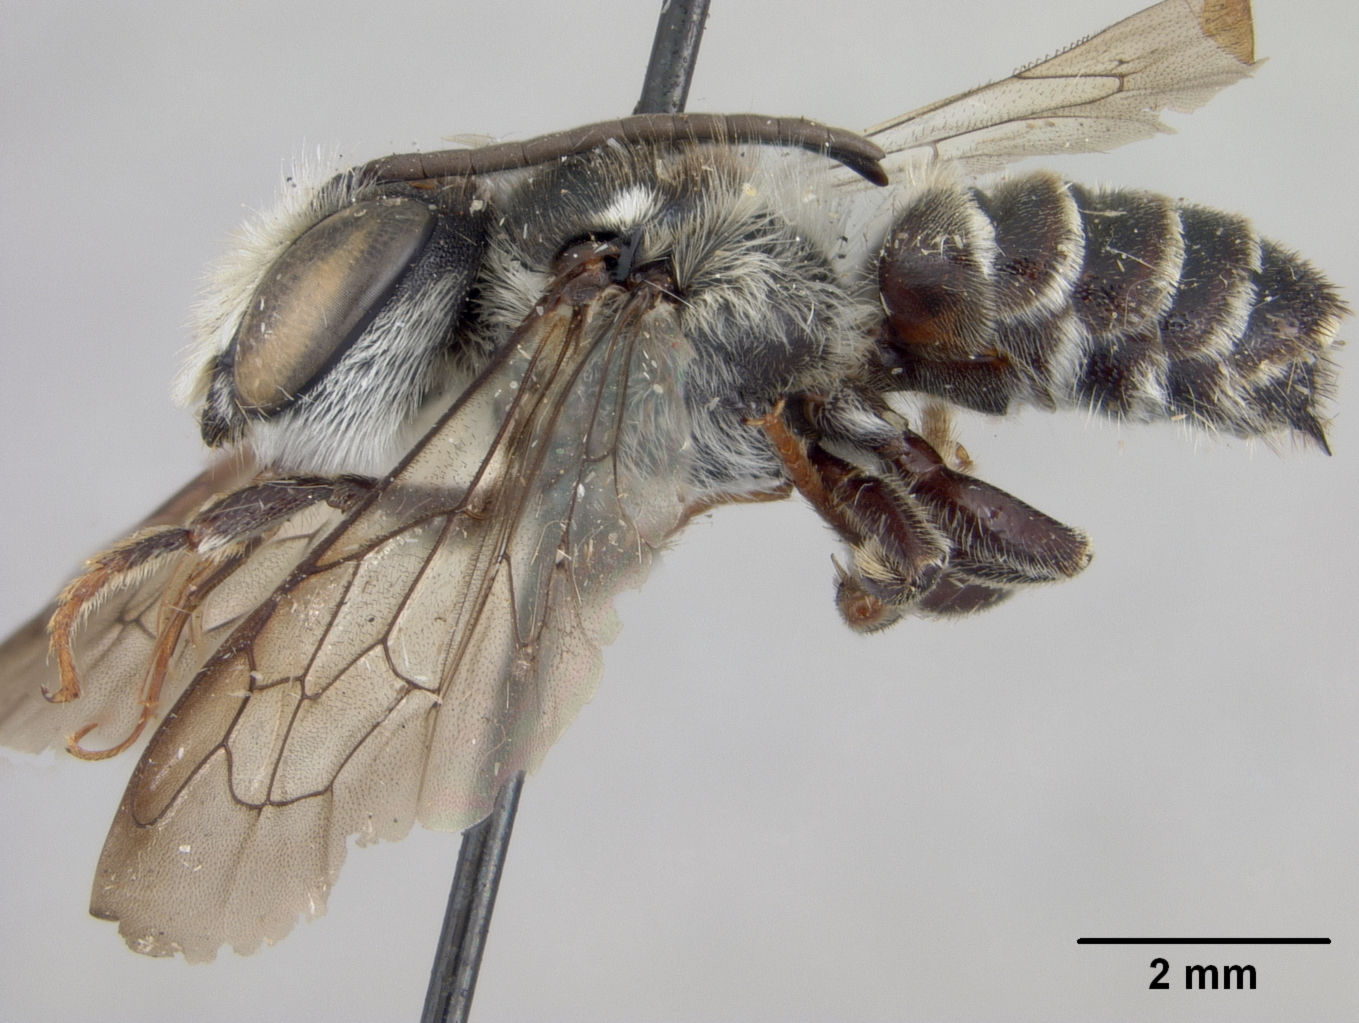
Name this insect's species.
Megachile stomatura
